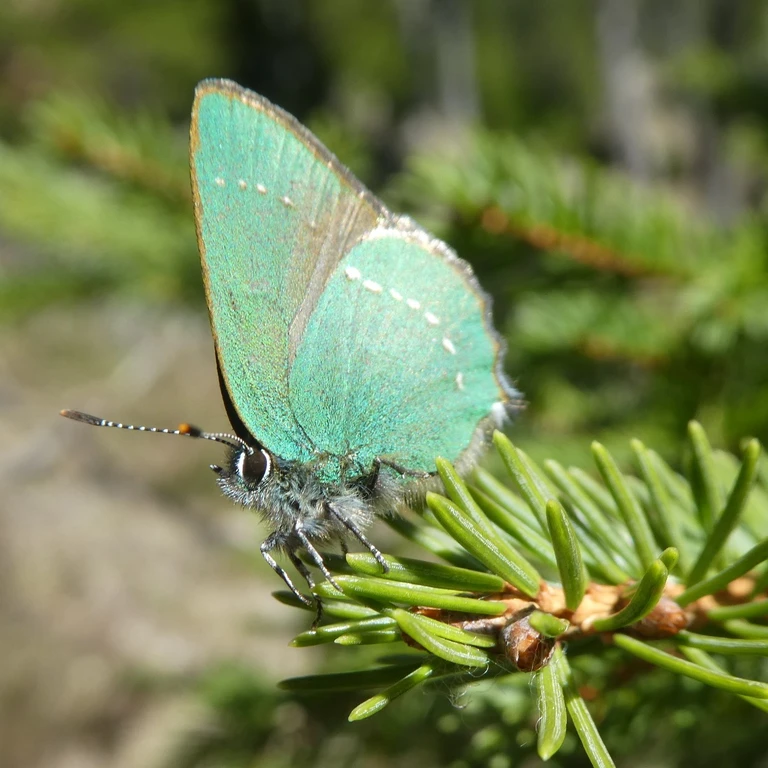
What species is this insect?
Callophrys rubi
